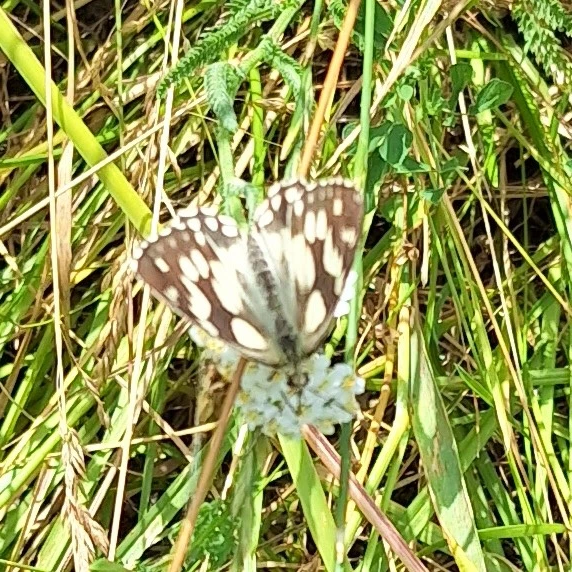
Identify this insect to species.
Melanargia galathea
